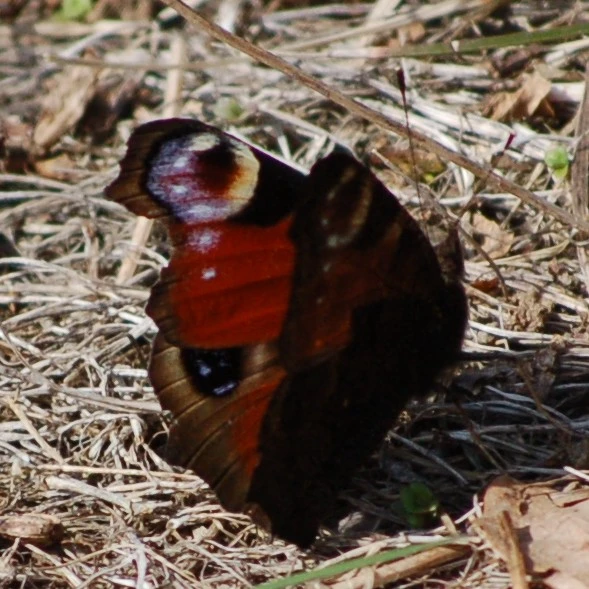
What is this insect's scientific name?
Aglais io
